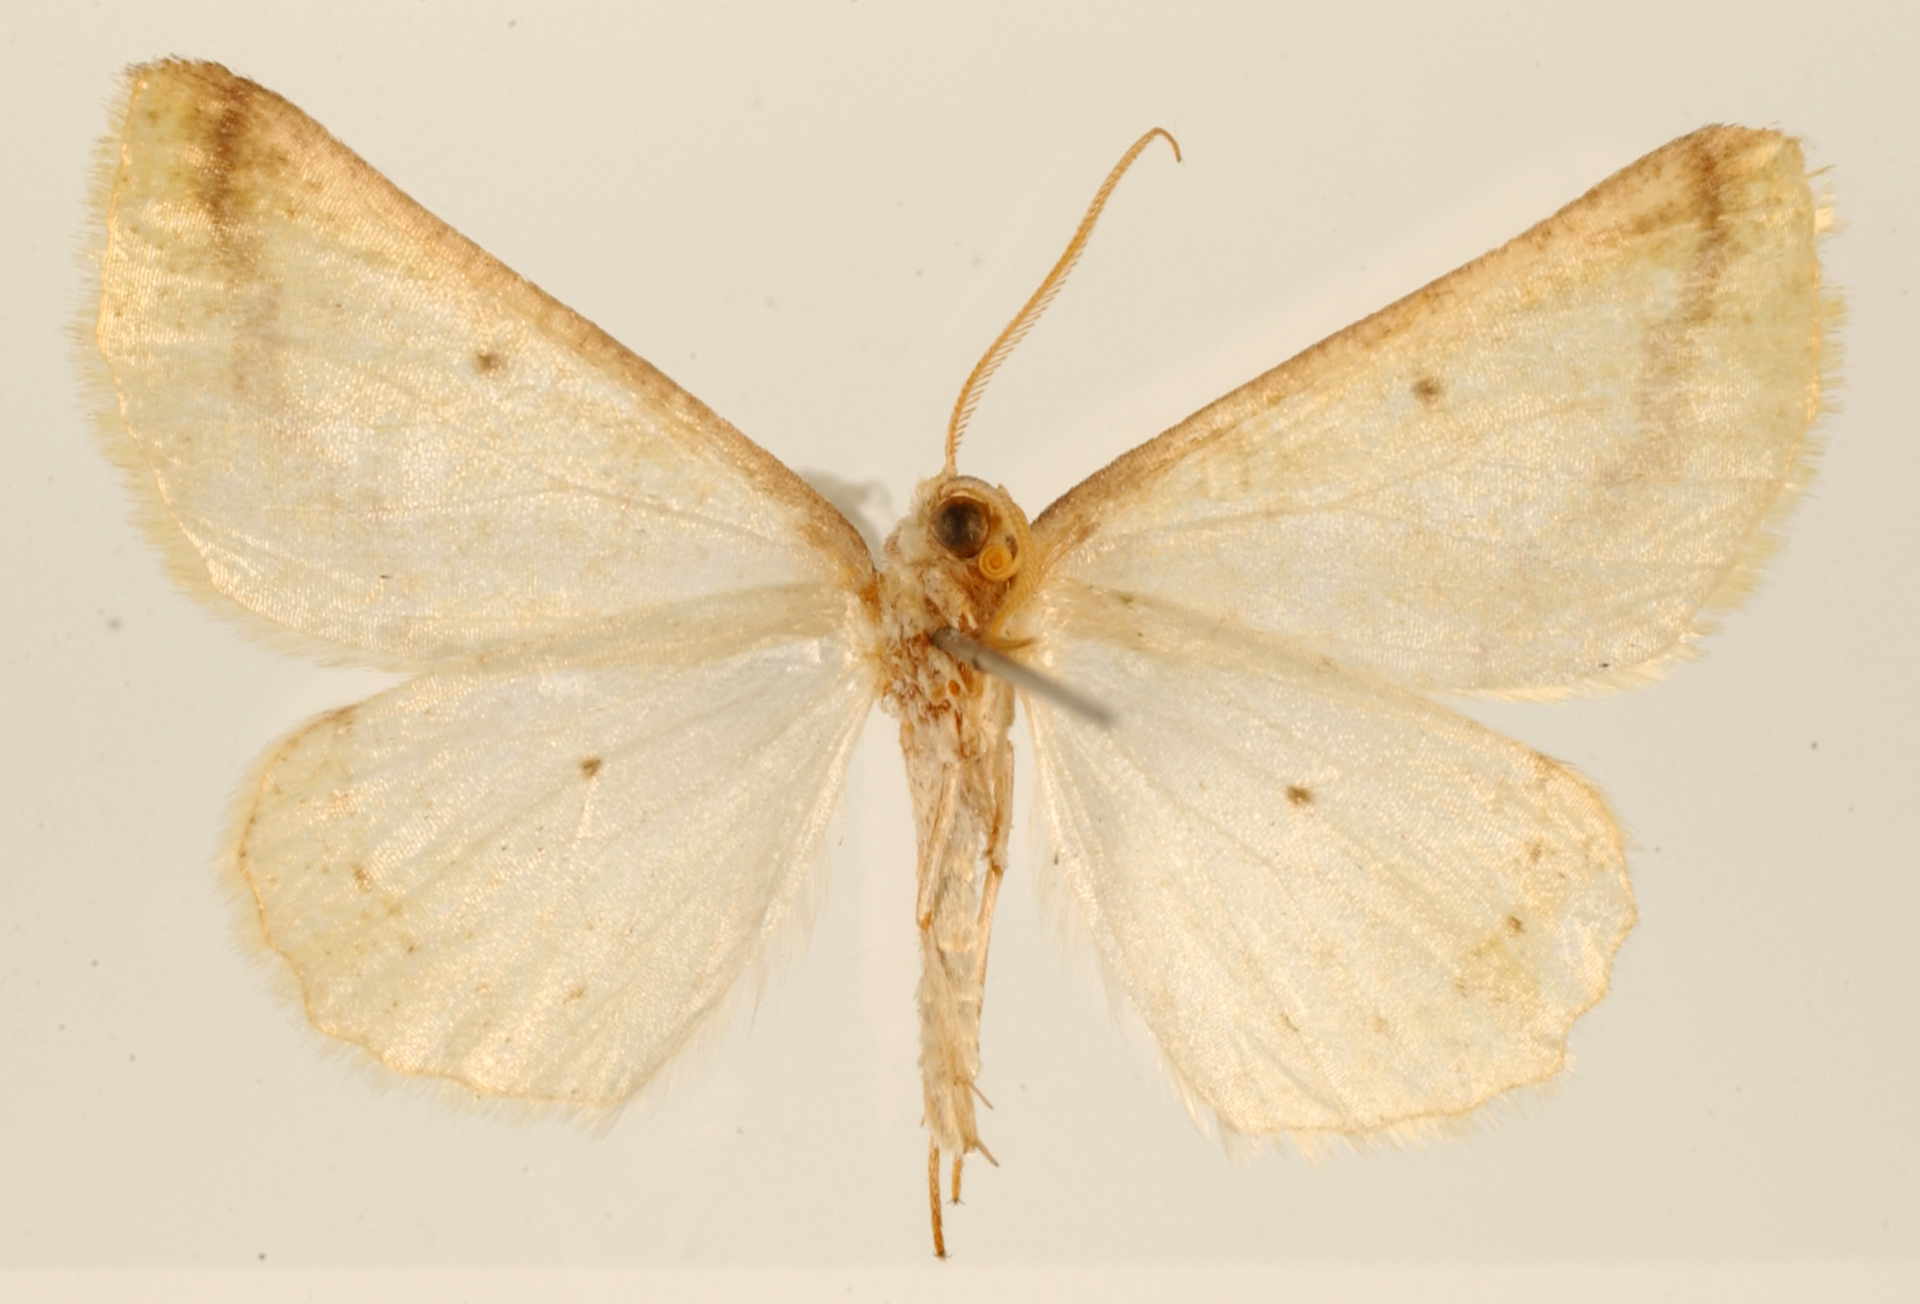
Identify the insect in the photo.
Sicya sistenda
